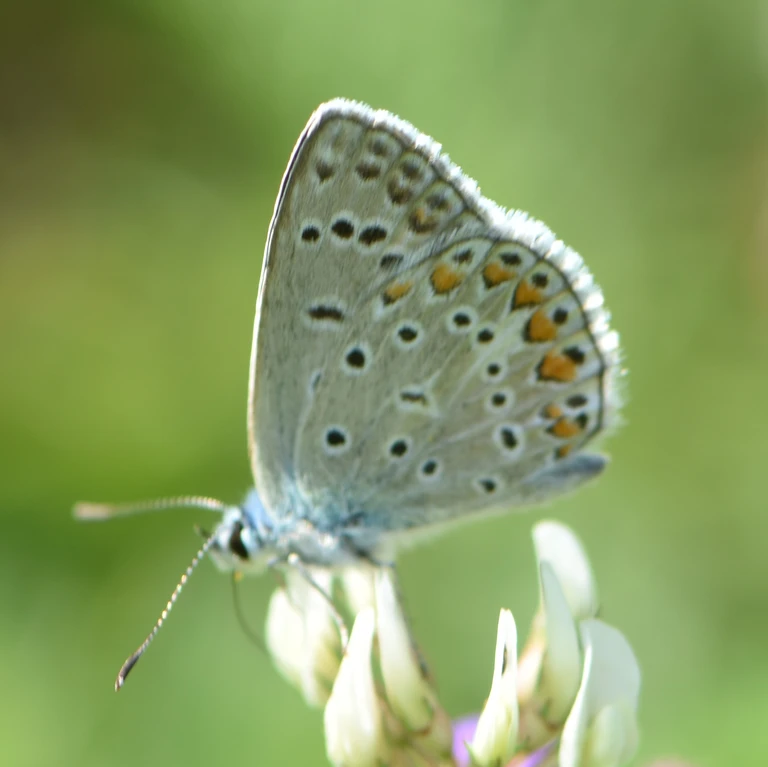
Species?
Polyommatus icarus
